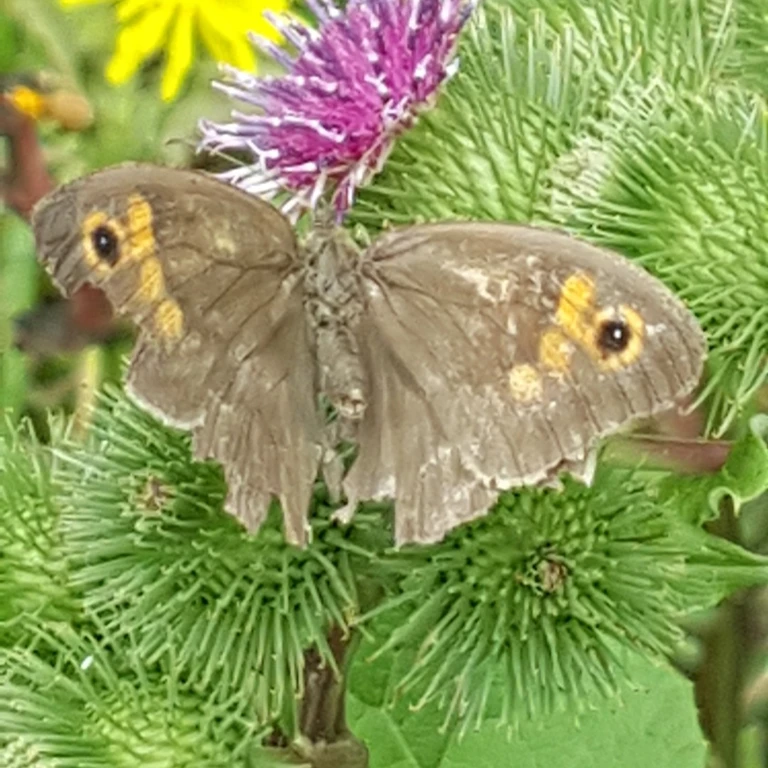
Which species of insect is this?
Maniola jurtina
